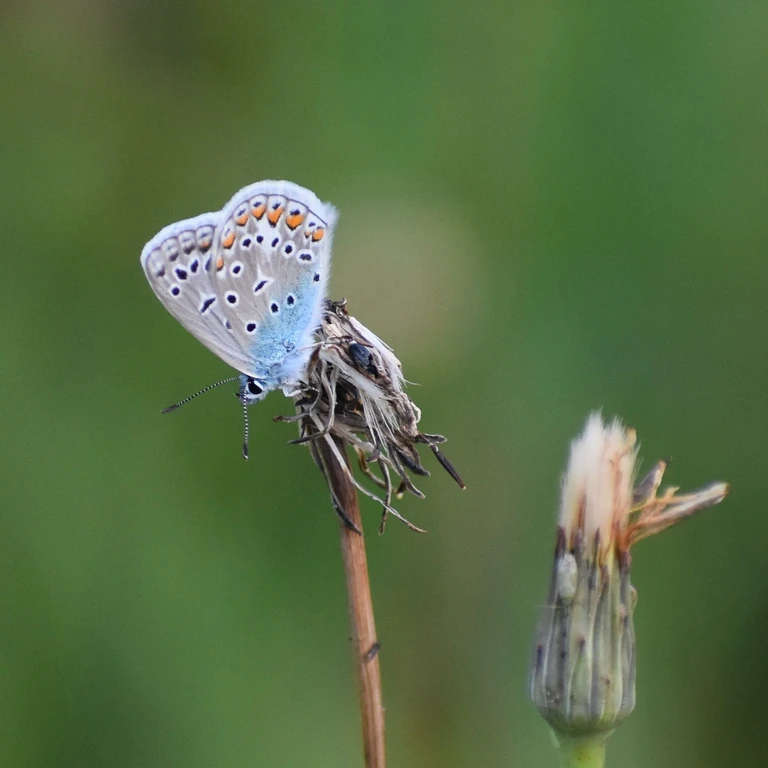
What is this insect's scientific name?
Polyommatus icarus
